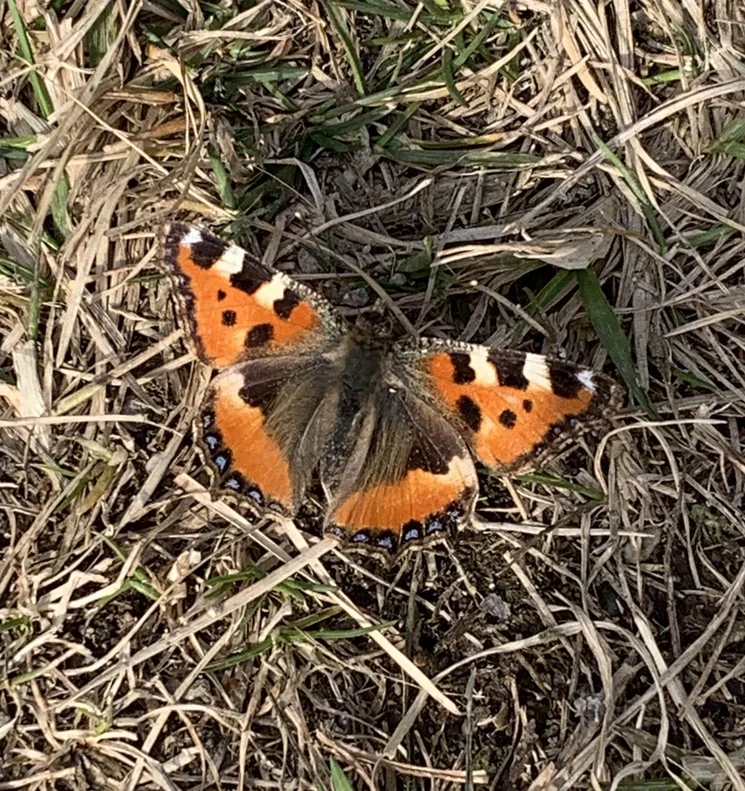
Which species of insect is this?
Aglais urticae
